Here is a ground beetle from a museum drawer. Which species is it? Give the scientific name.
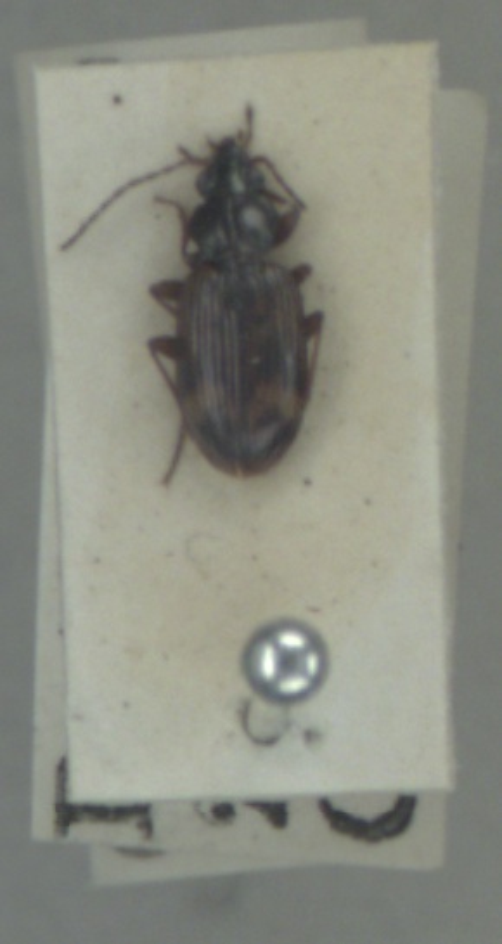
Bembidion dentellum
